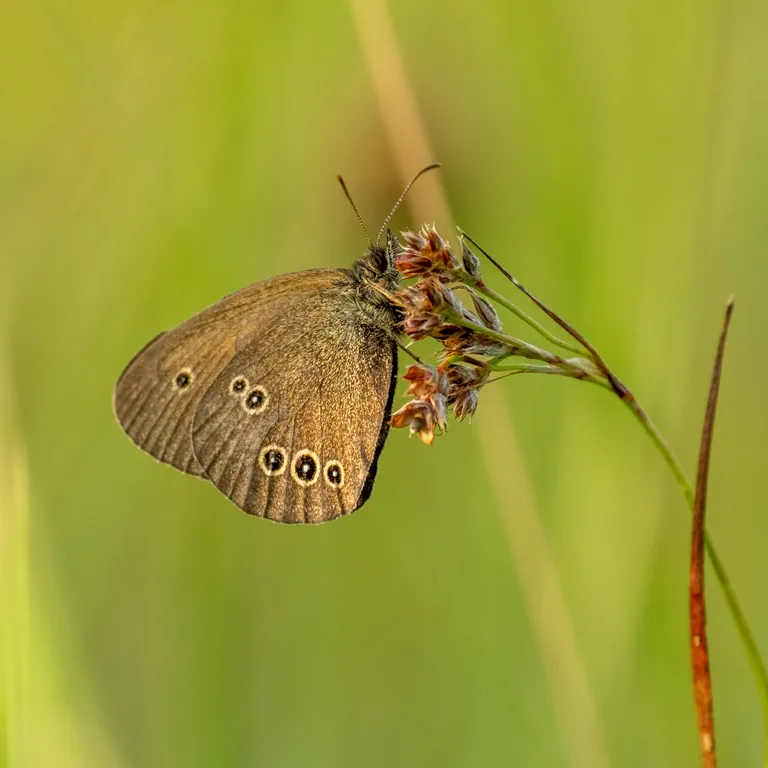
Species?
Aphantopus hyperantus
